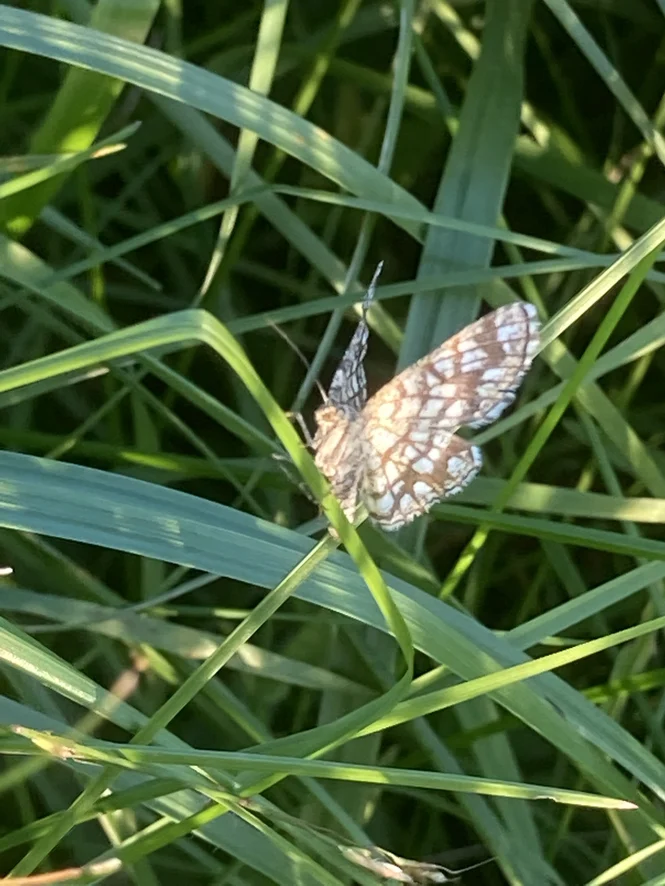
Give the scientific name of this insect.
Chiasmia clathrata
